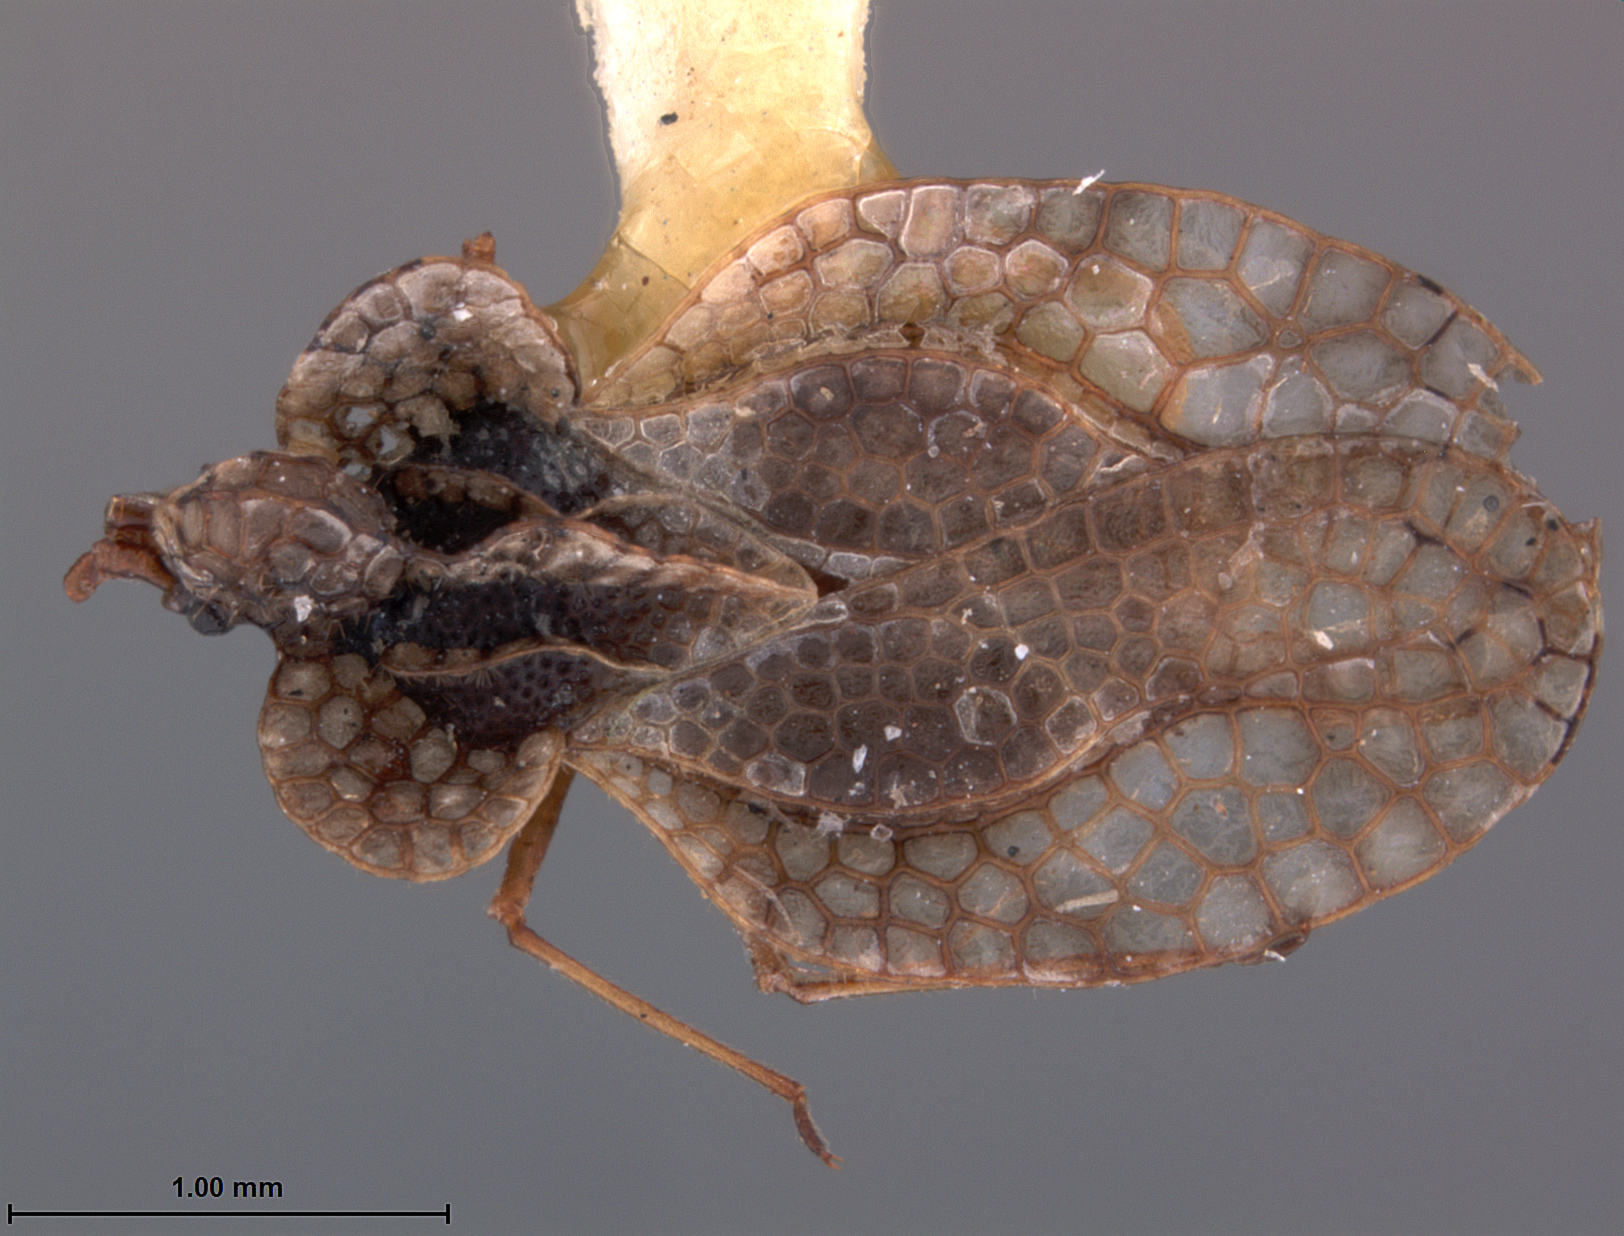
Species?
Ildefonsus nexus
